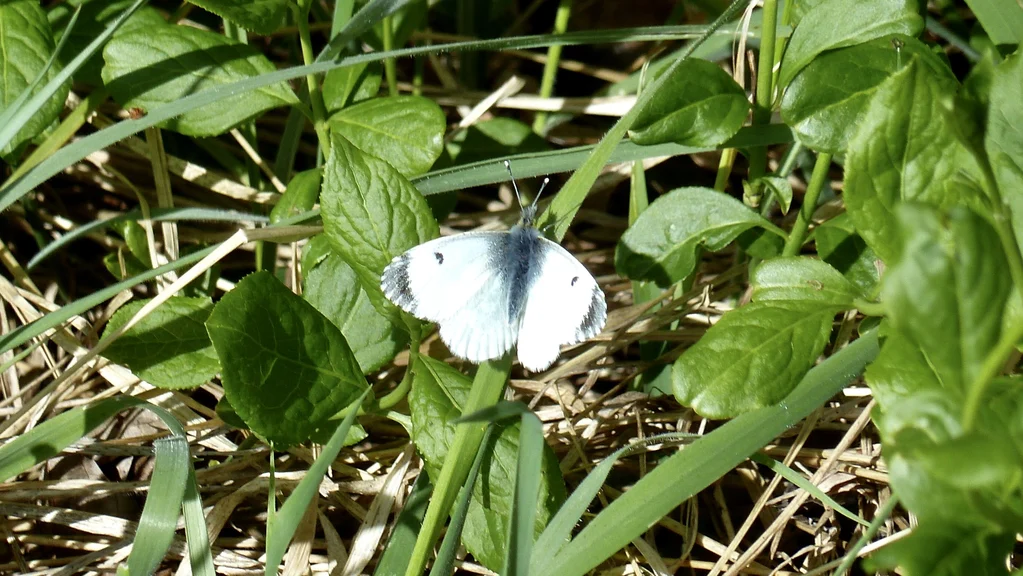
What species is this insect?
Anthocharis cardamines
